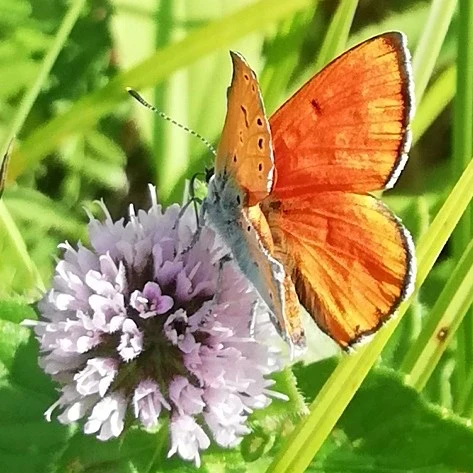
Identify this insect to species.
Lycaena dispar
